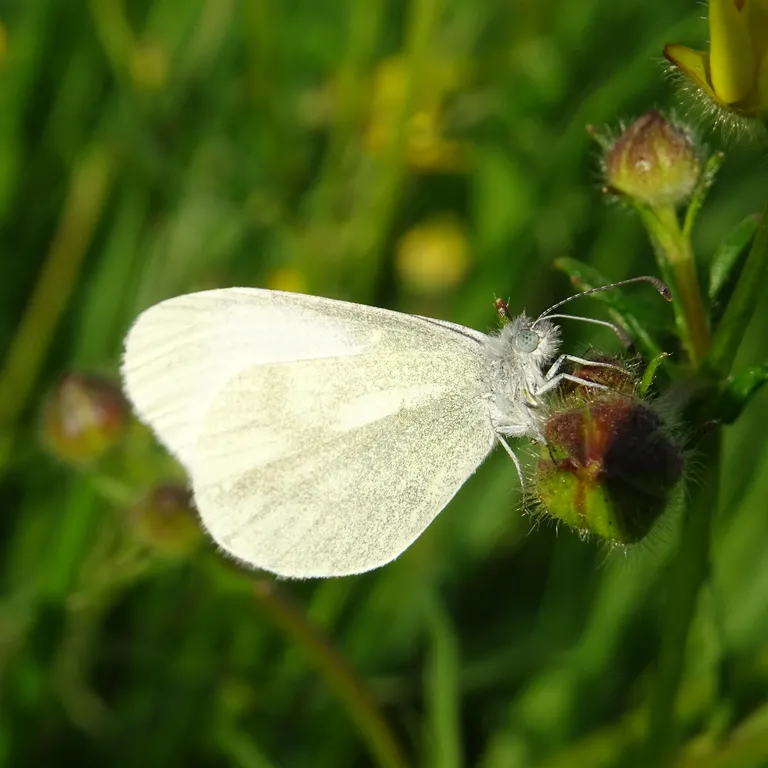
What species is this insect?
Leptidea sinapis/juvernica
